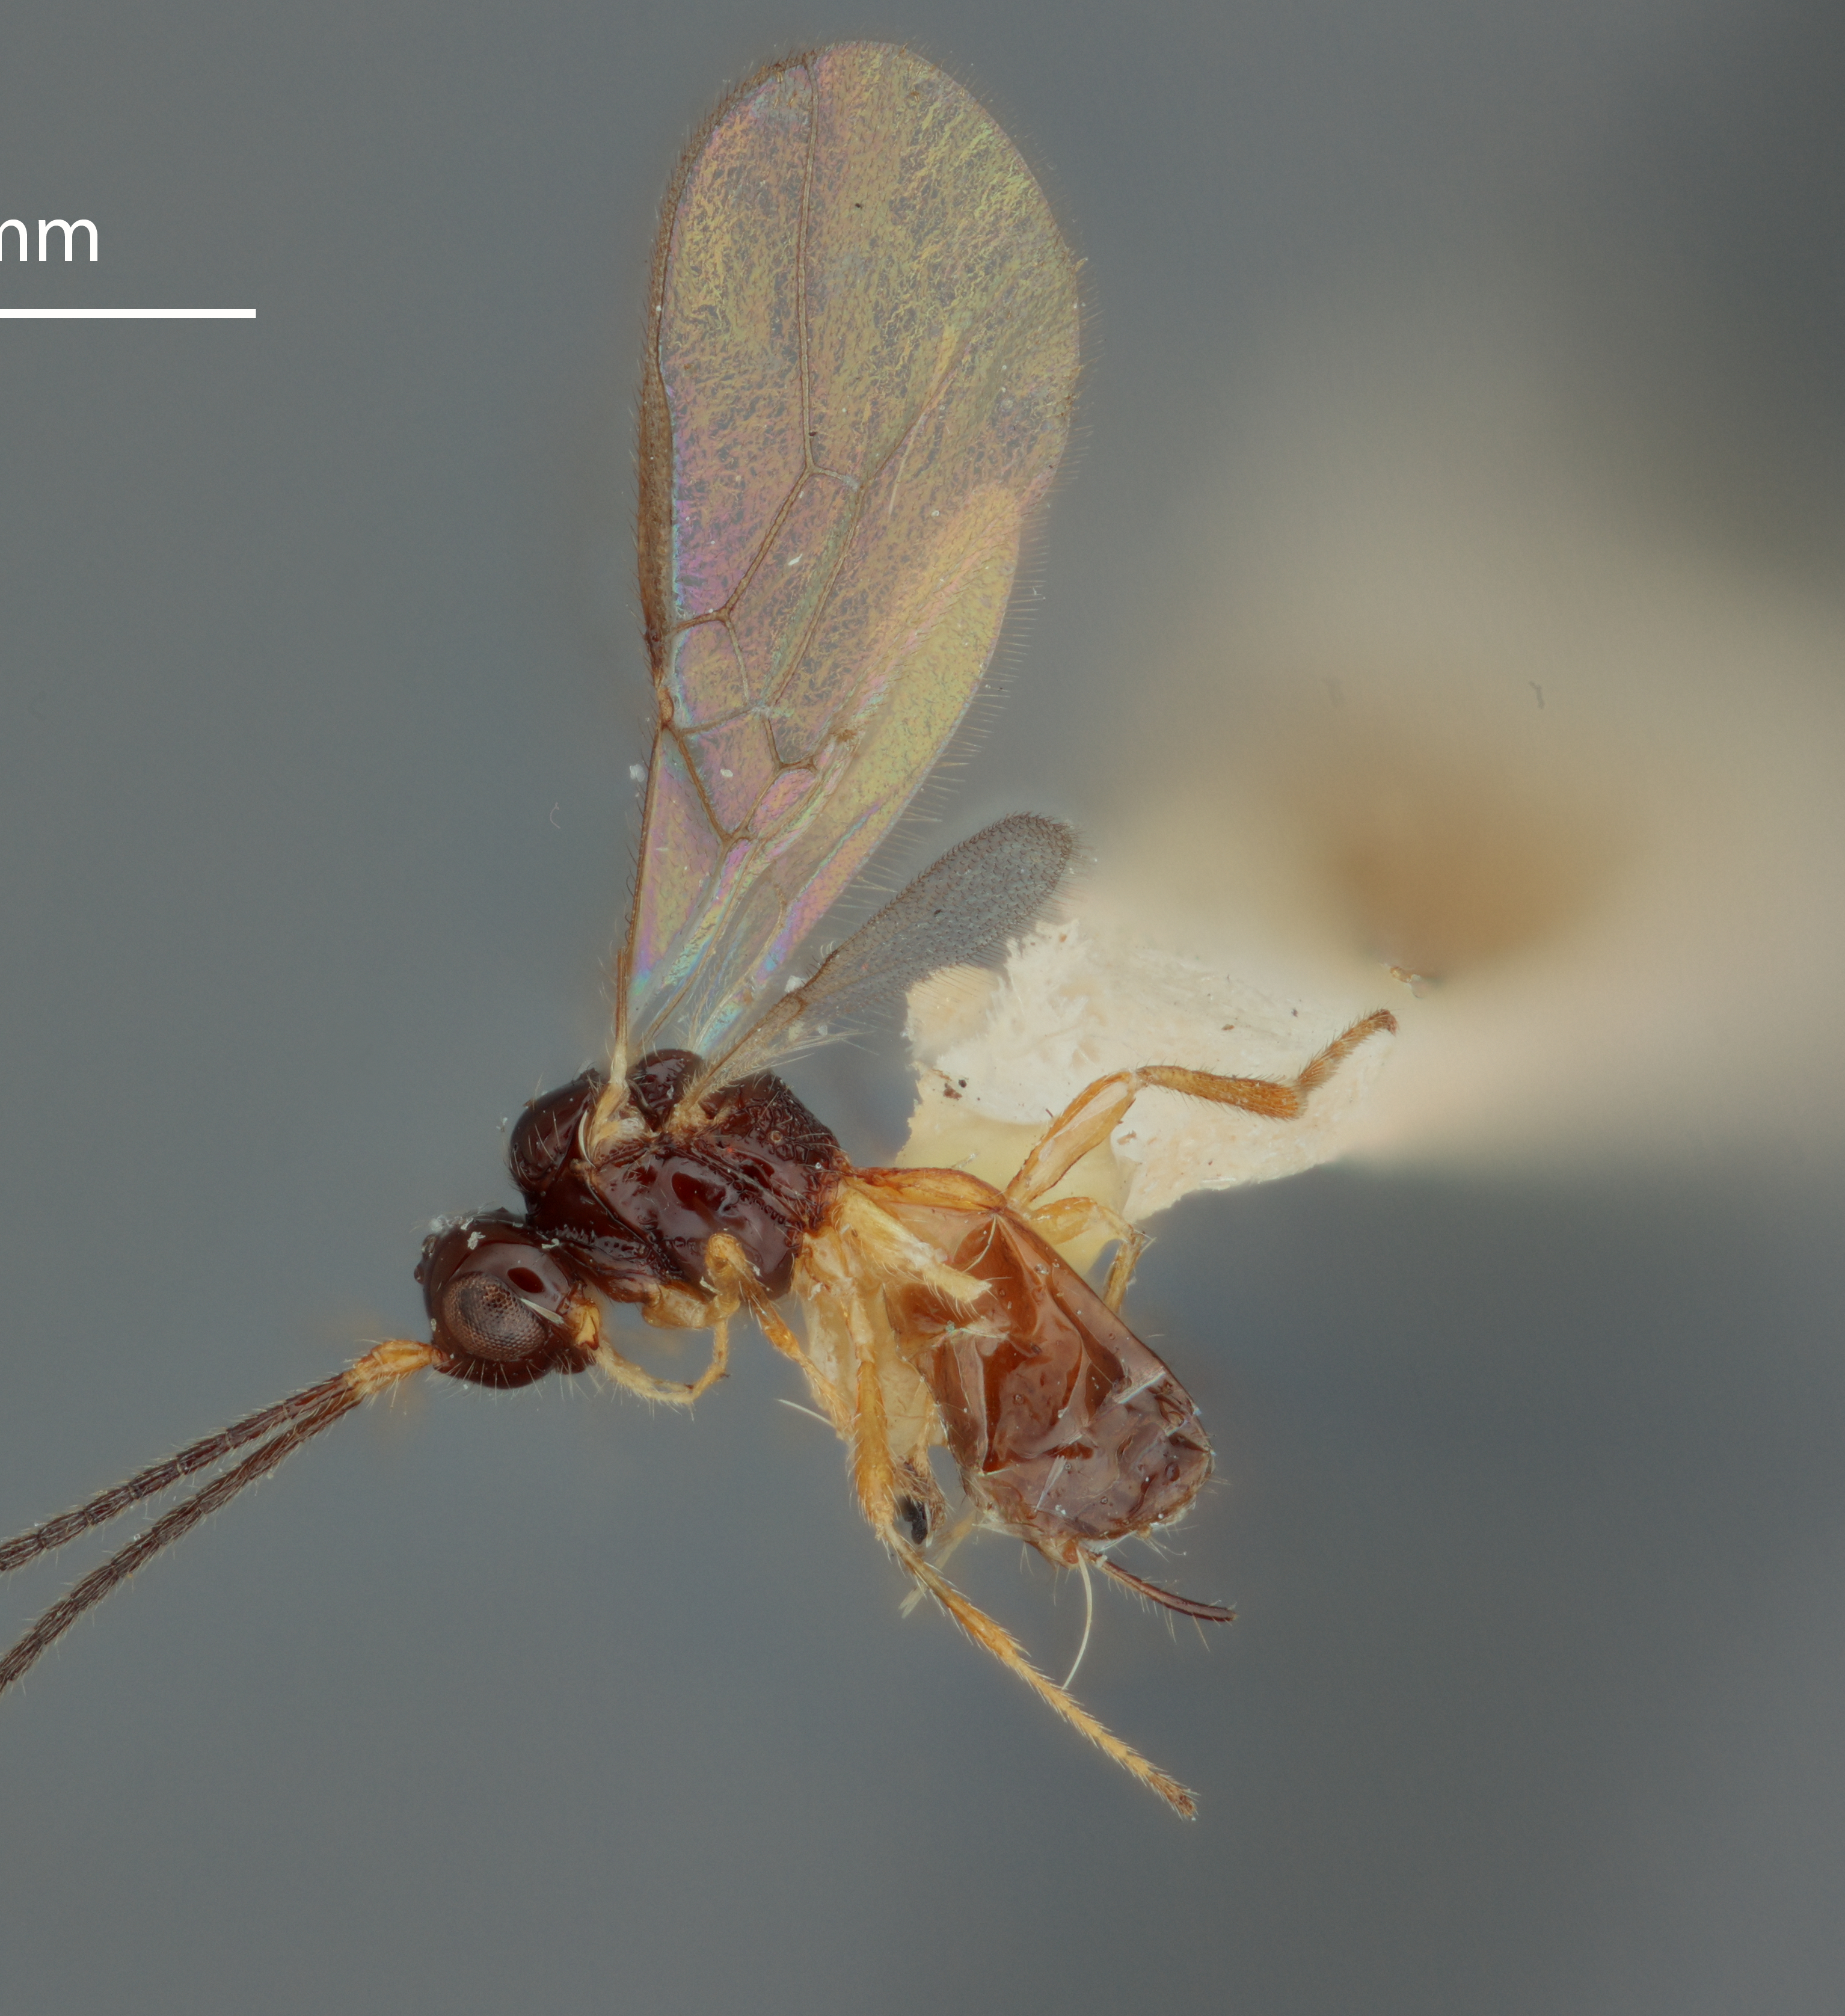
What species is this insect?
Orthostigma prebblei
